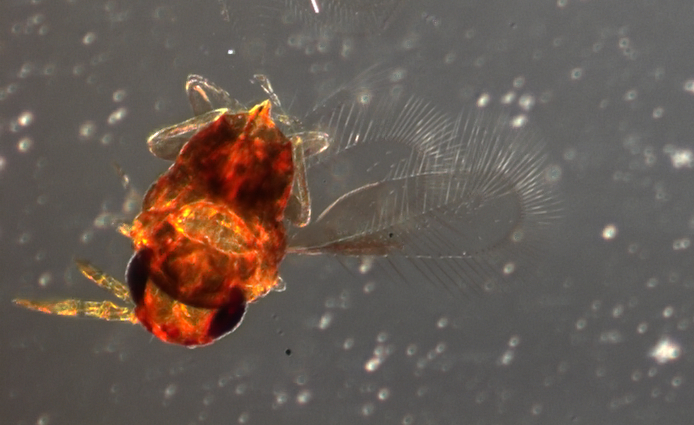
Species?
Artas koebelei
